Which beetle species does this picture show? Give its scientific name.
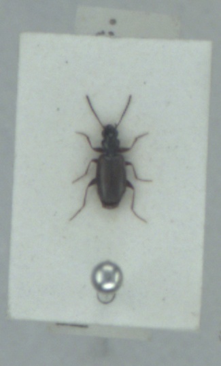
Syntomus obscuroguttatus
